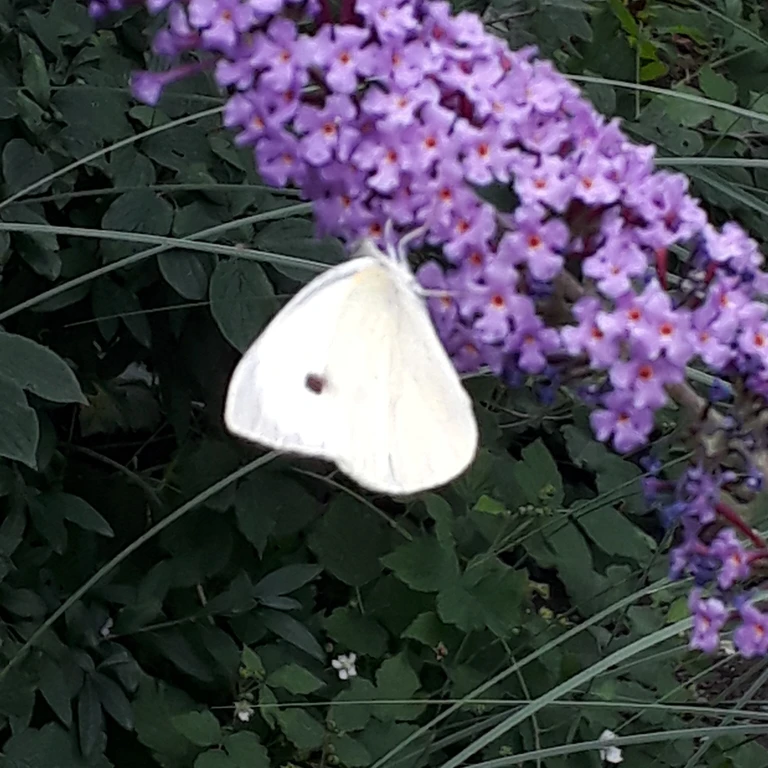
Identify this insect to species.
Pieris brassicae
